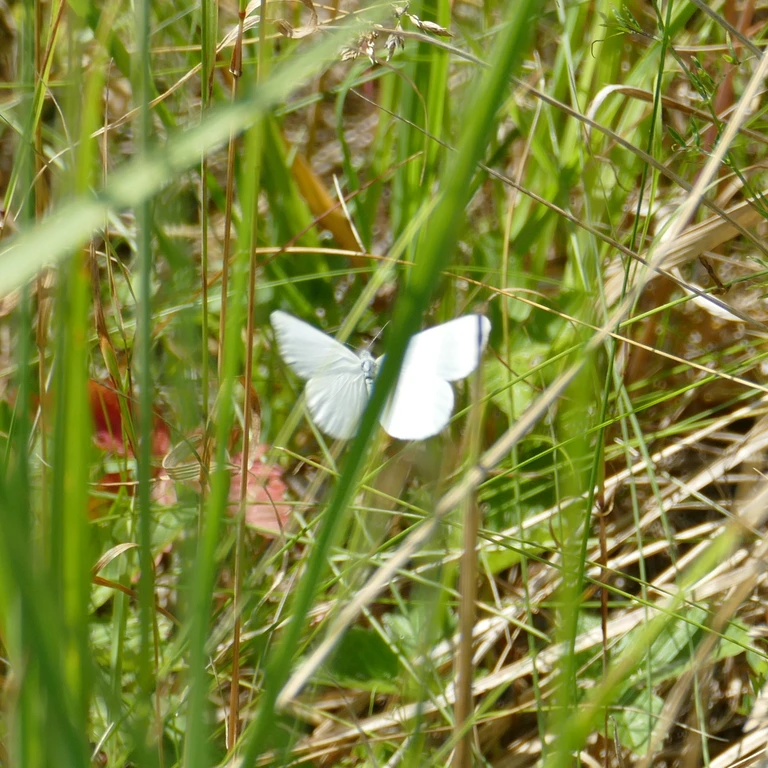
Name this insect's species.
Leptidea sinapis/juvernica
